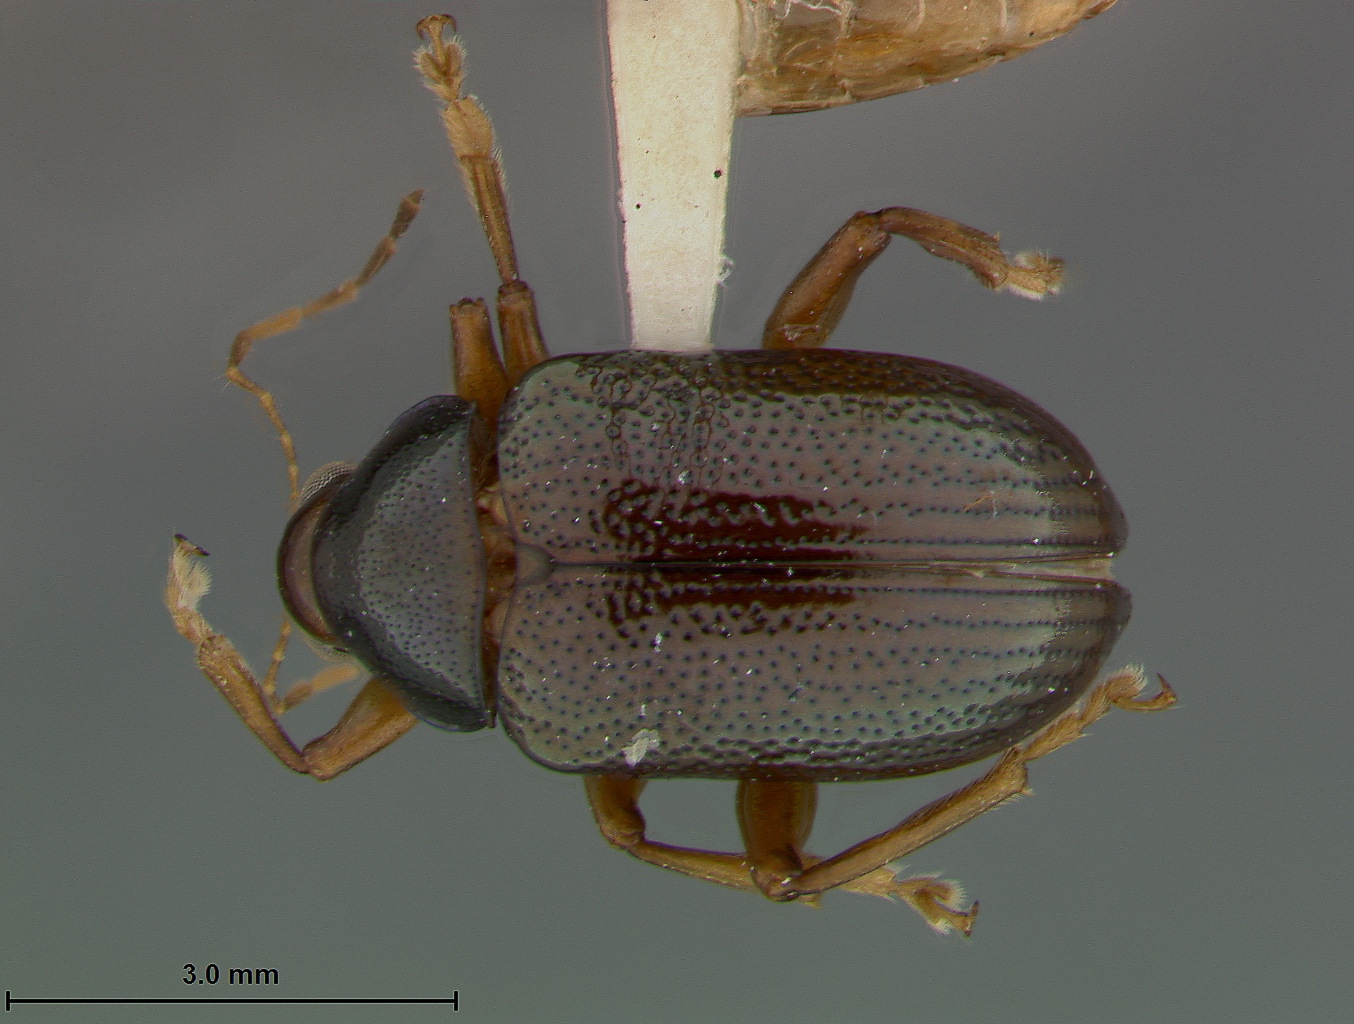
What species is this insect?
Rhabdopterus bowditchi
